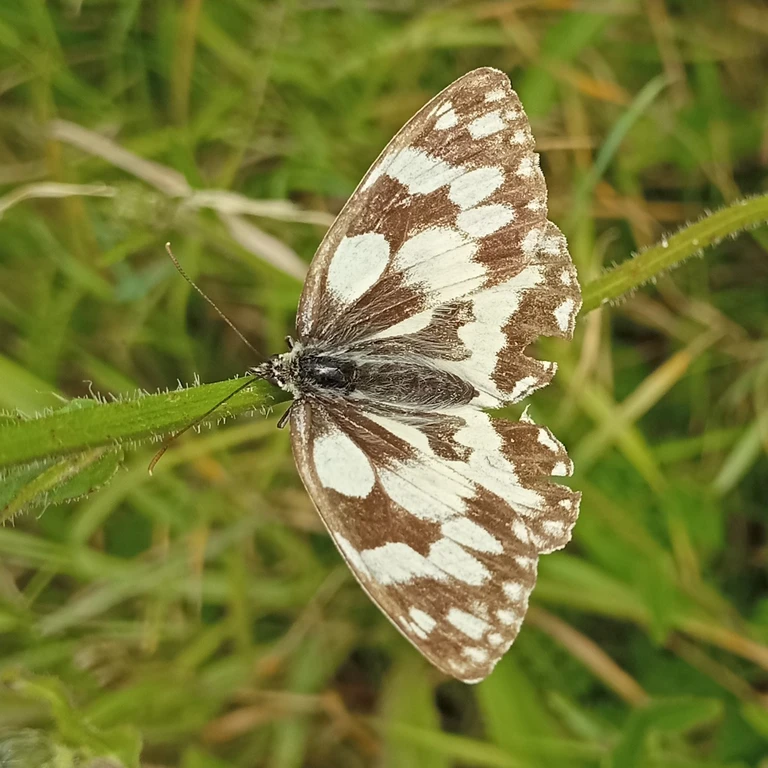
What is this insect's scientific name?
Melanargia galathea
